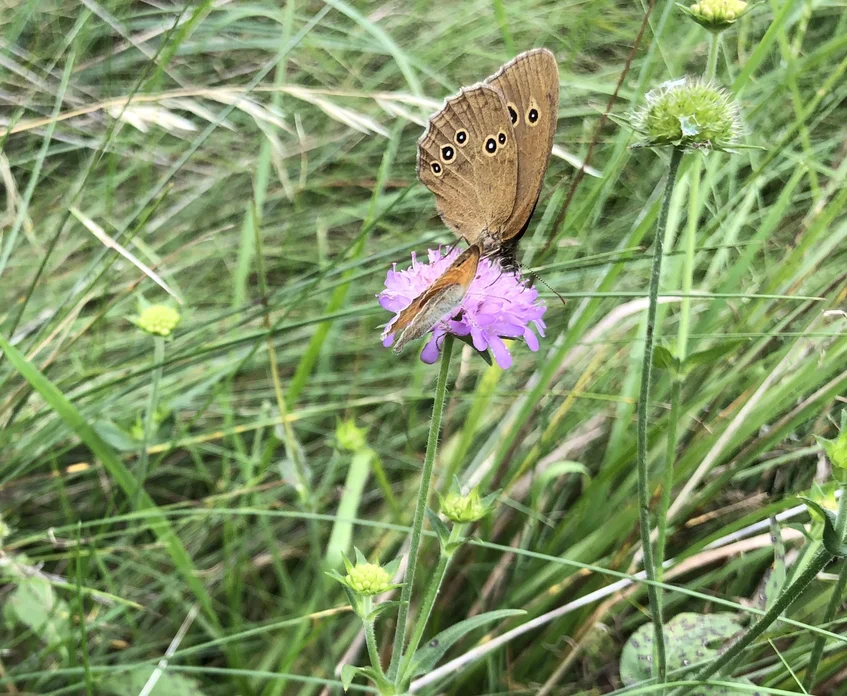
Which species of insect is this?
Aphantopus hyperantus
